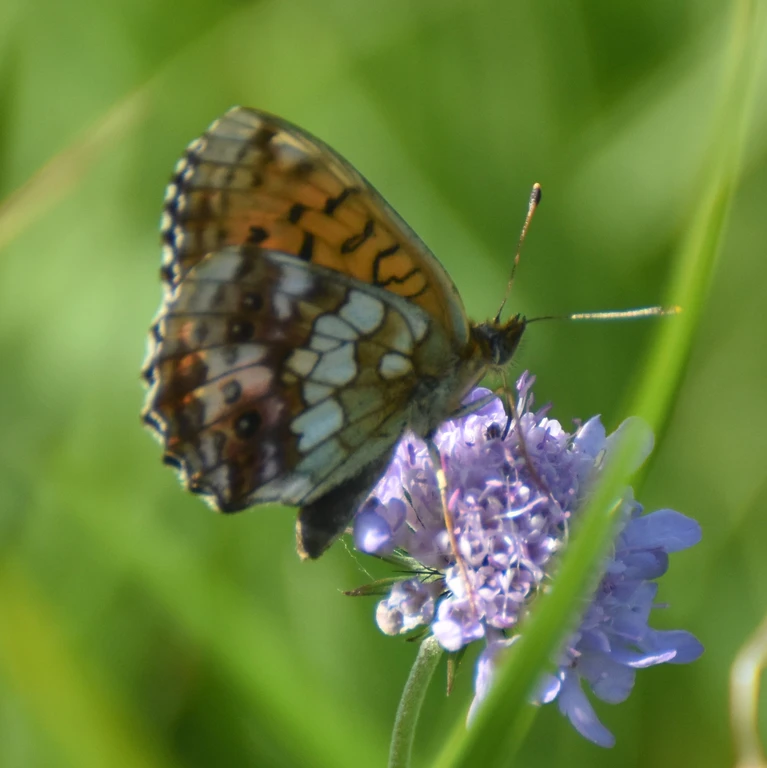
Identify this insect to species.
Brenthis ino
